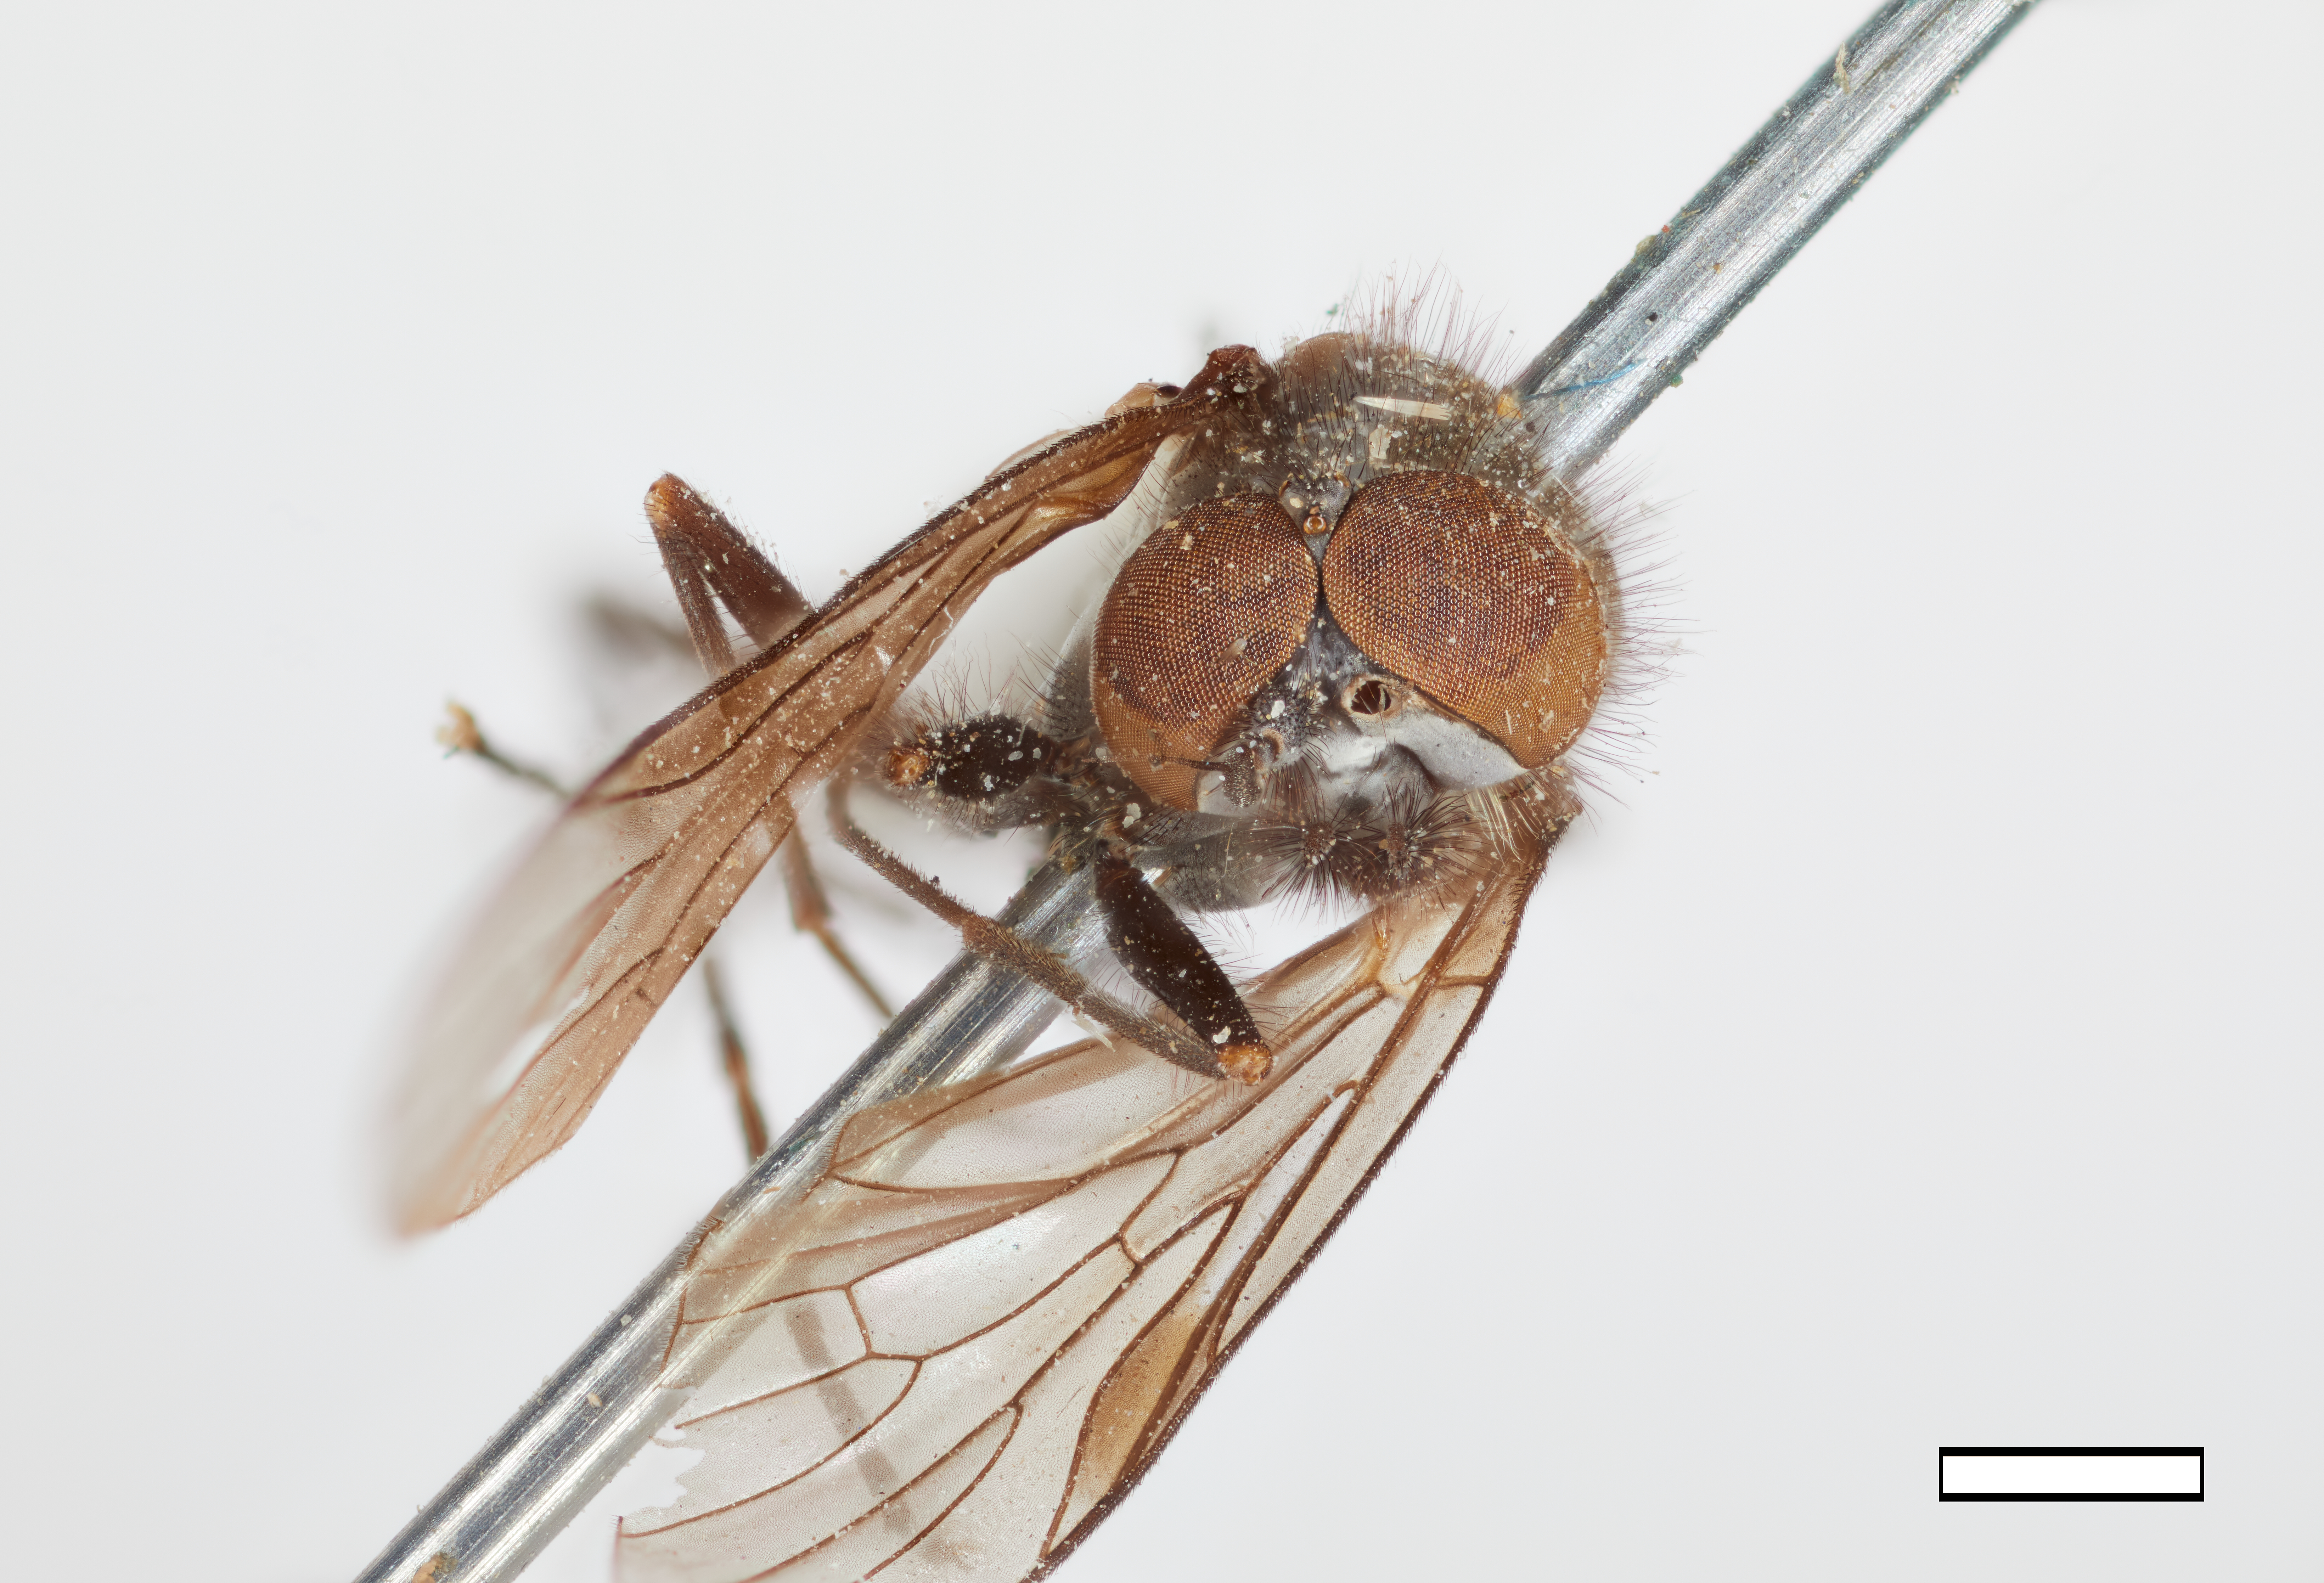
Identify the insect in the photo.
Symphoromyia trucis
